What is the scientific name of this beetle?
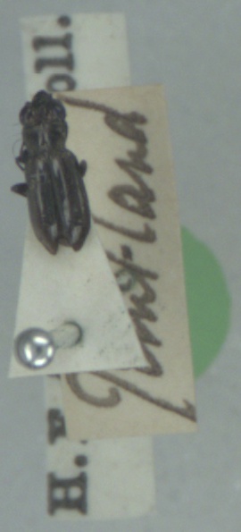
Notiophilus aquaticus
